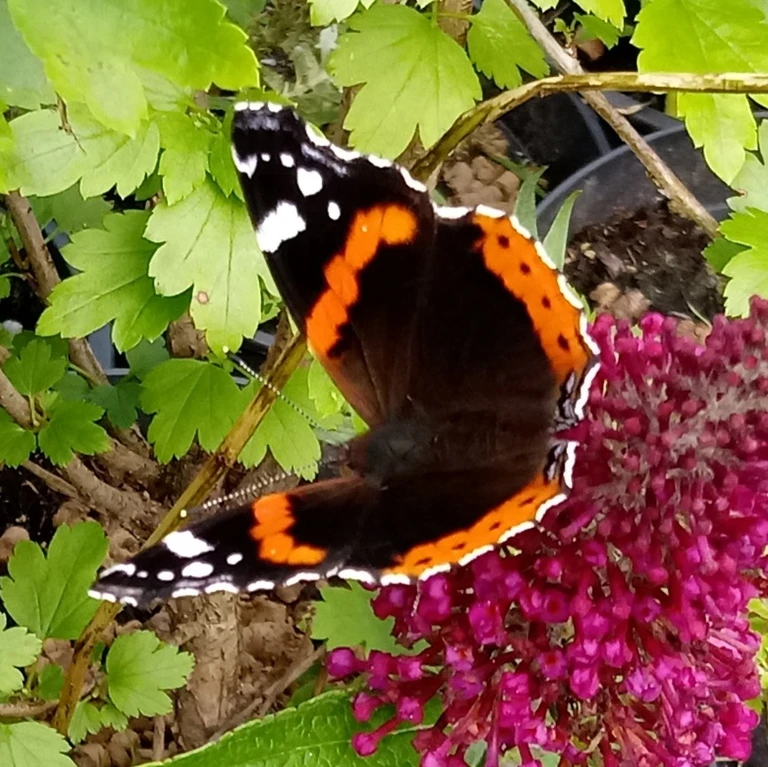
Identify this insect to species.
Vanessa atalanta
